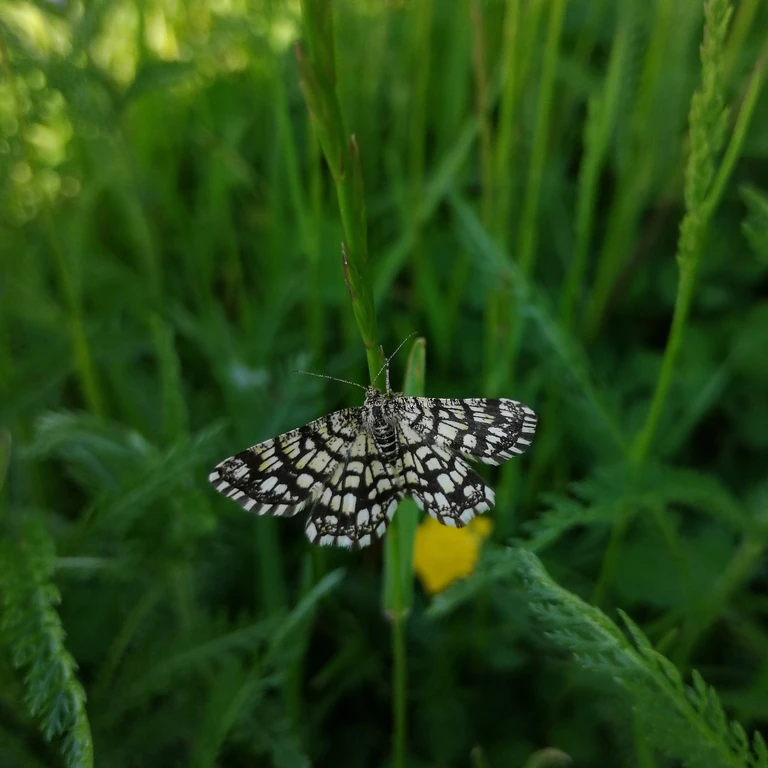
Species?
Chiasmia clathrata
